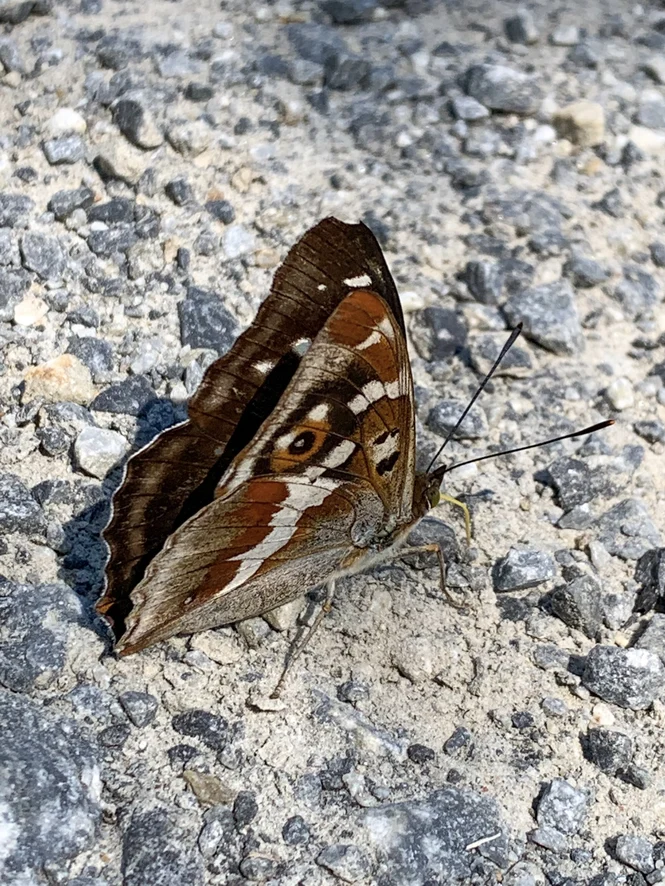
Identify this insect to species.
Apatura iris
